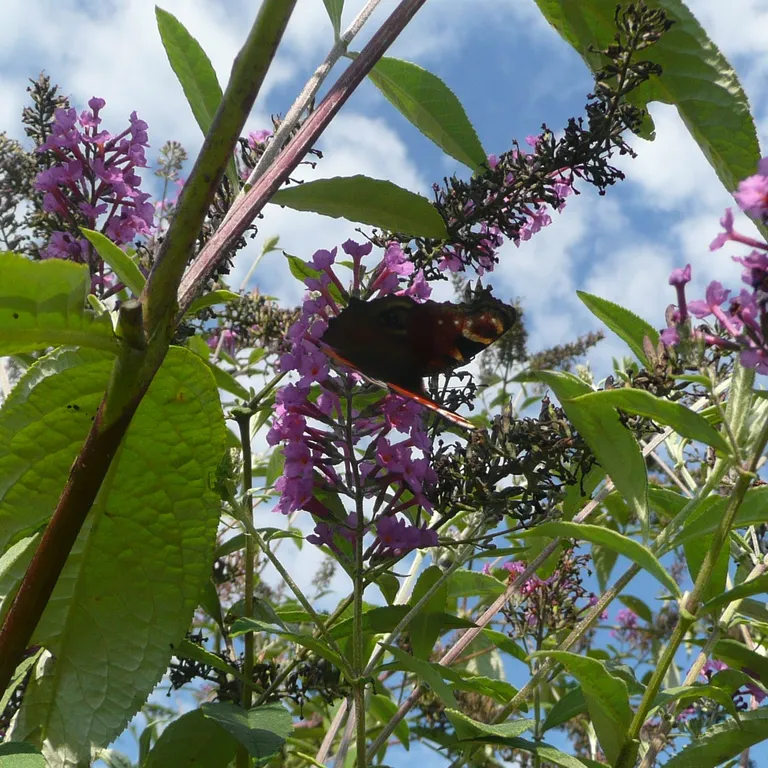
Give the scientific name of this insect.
Aglais io
